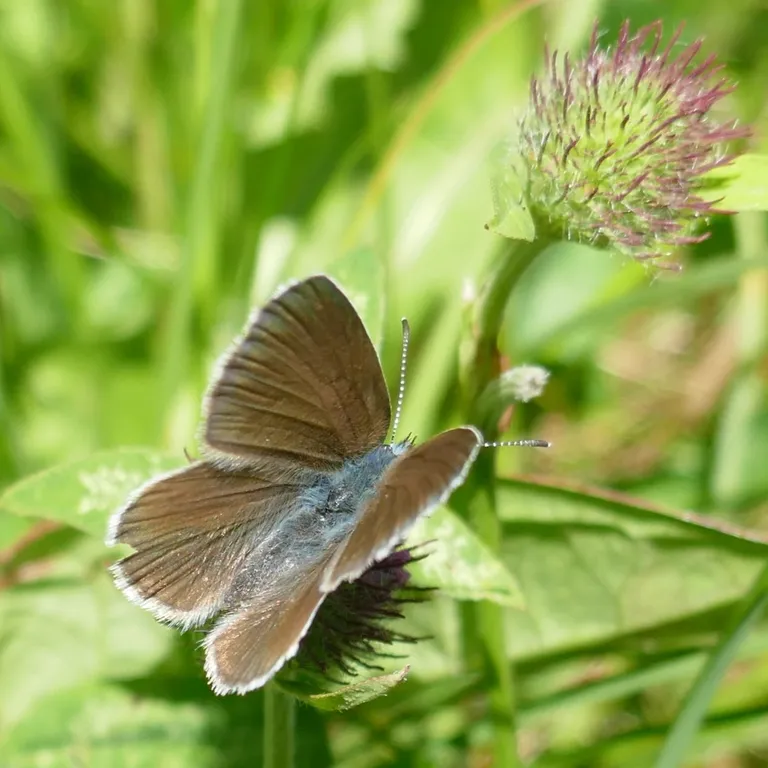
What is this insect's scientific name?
Cyaniris semiargus
